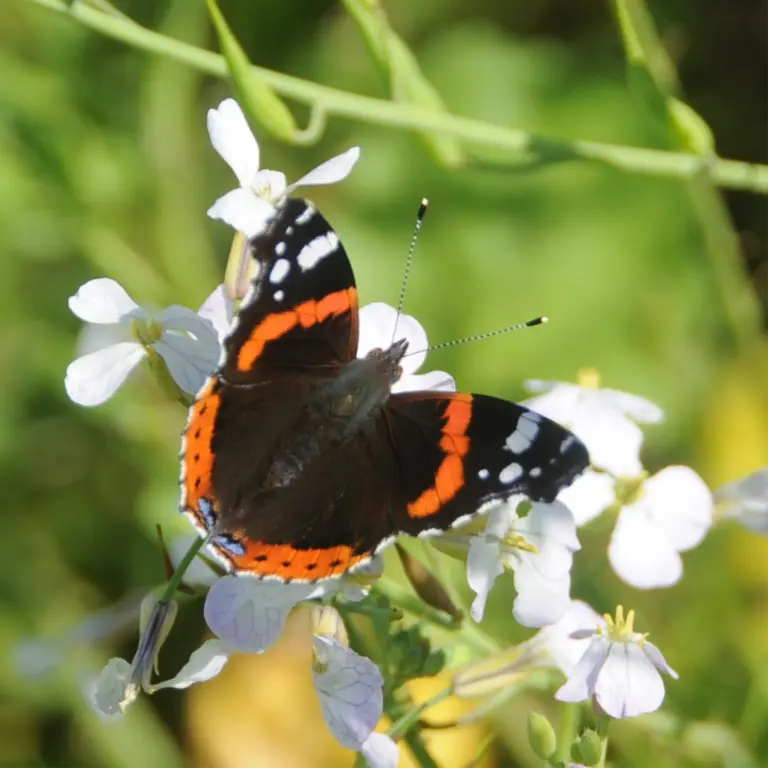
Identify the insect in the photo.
Vanessa atalanta
